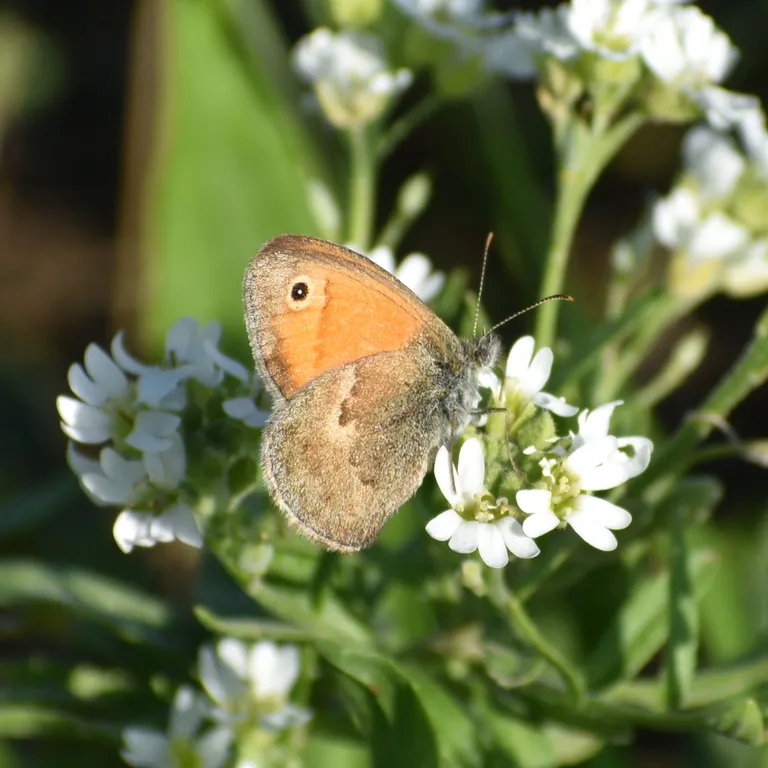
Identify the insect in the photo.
Coenonympha pamphilus
